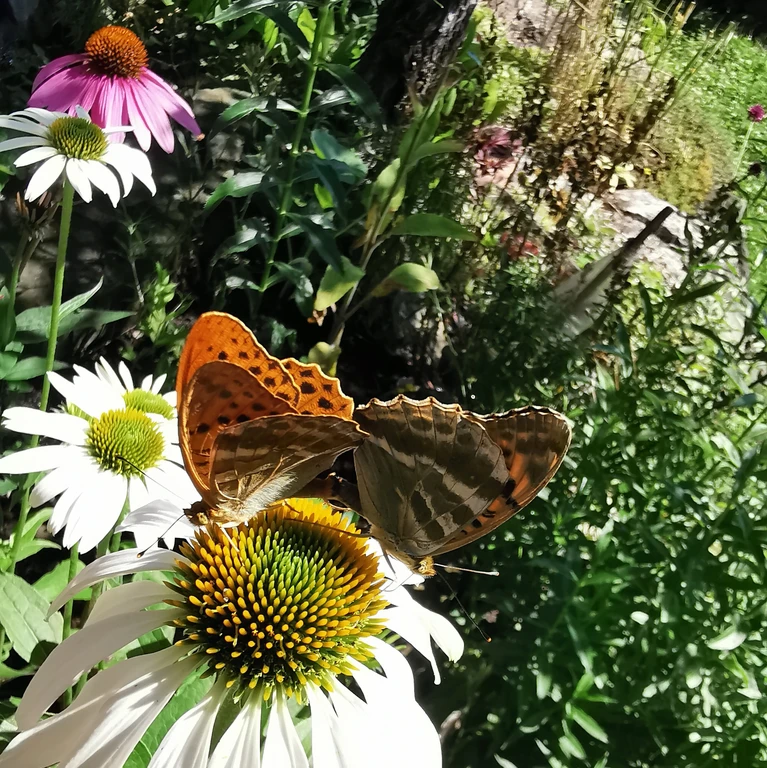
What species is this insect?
Argynnis paphia
